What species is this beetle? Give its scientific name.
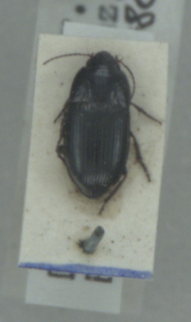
Amara communis
